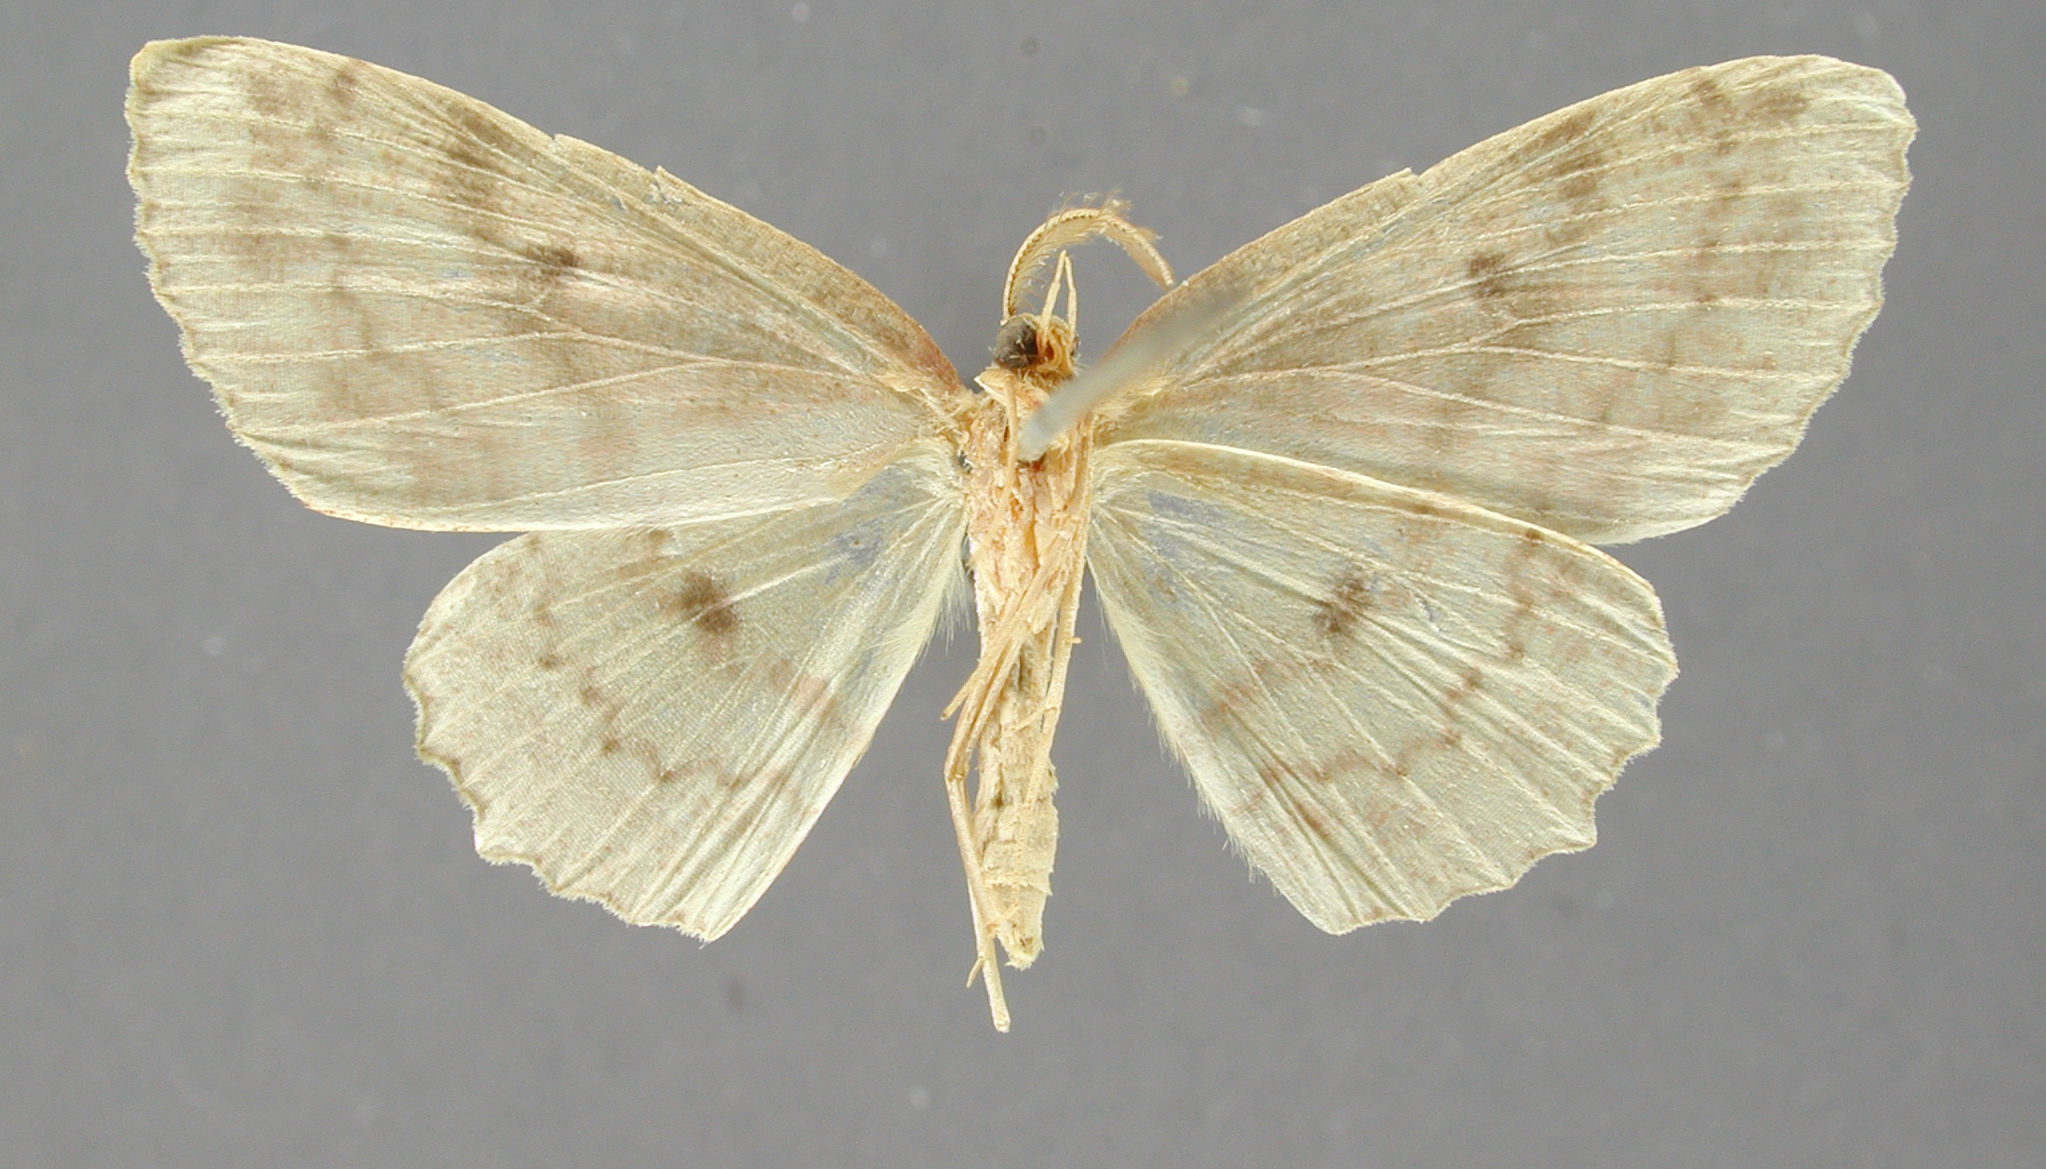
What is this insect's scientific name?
Anisodes sordida
